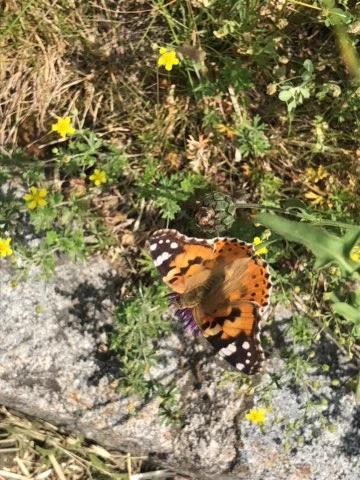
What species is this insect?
Vanessa cardui
